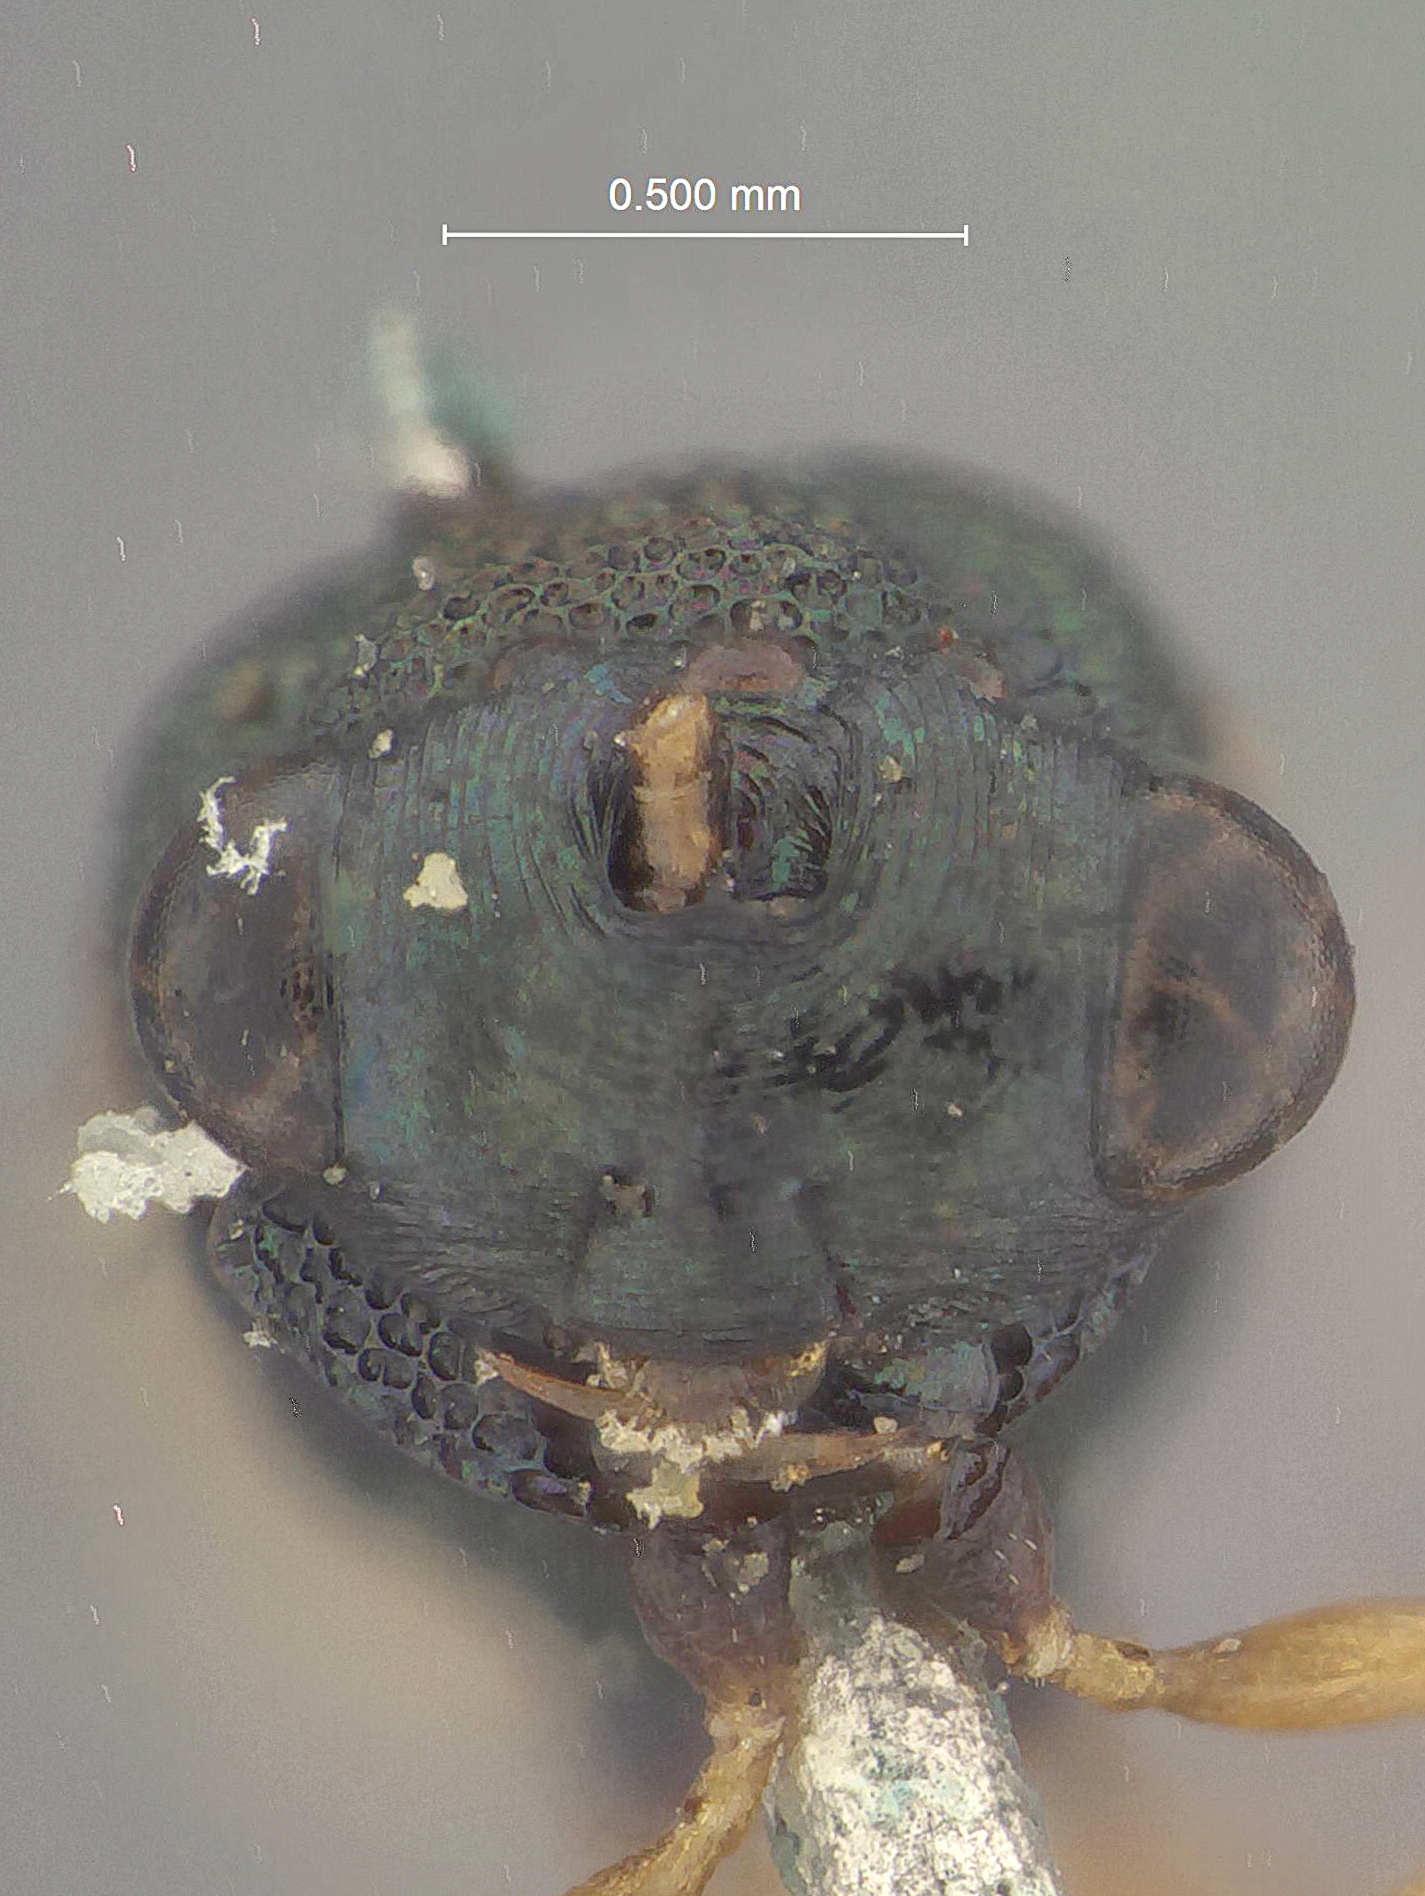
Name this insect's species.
Schizaspidia mysorensis
